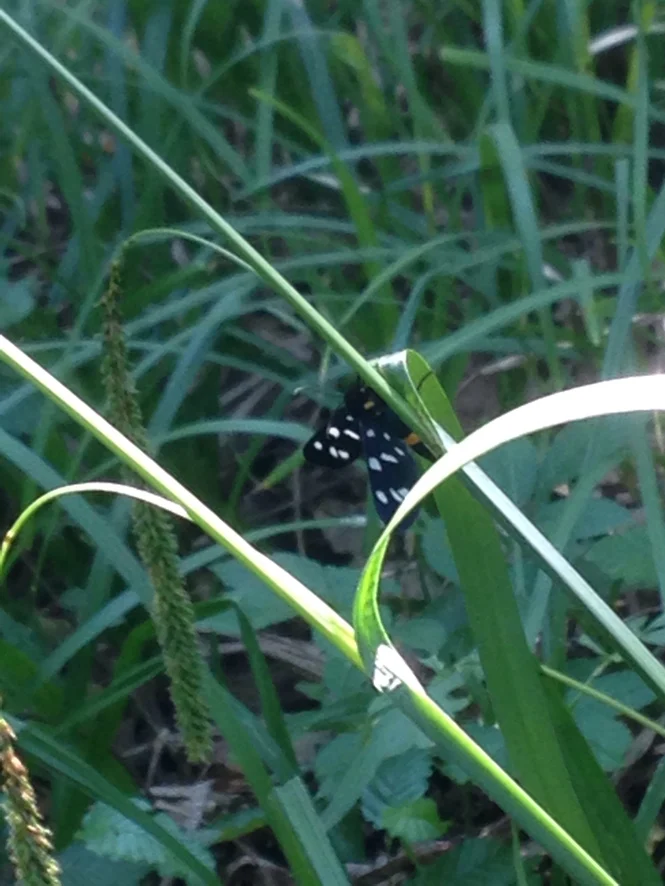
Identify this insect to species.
Amata phegea
